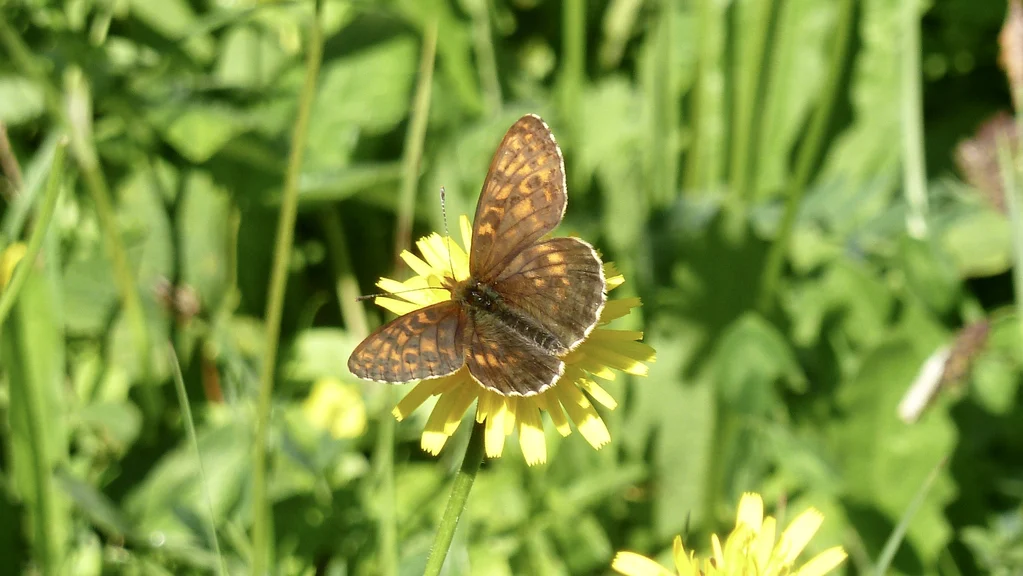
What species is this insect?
Boloria thore
